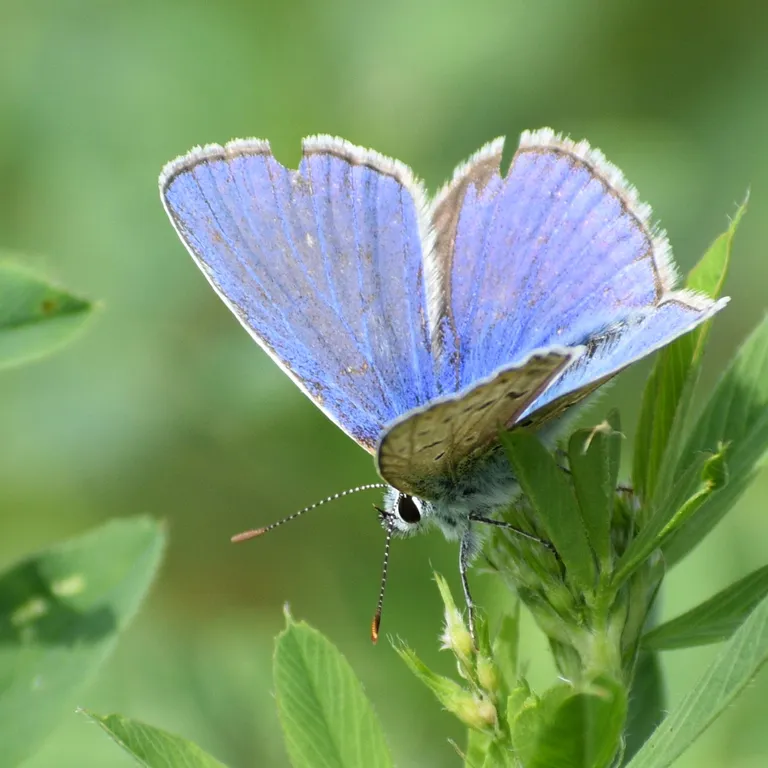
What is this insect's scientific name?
Polyommatus icarus
